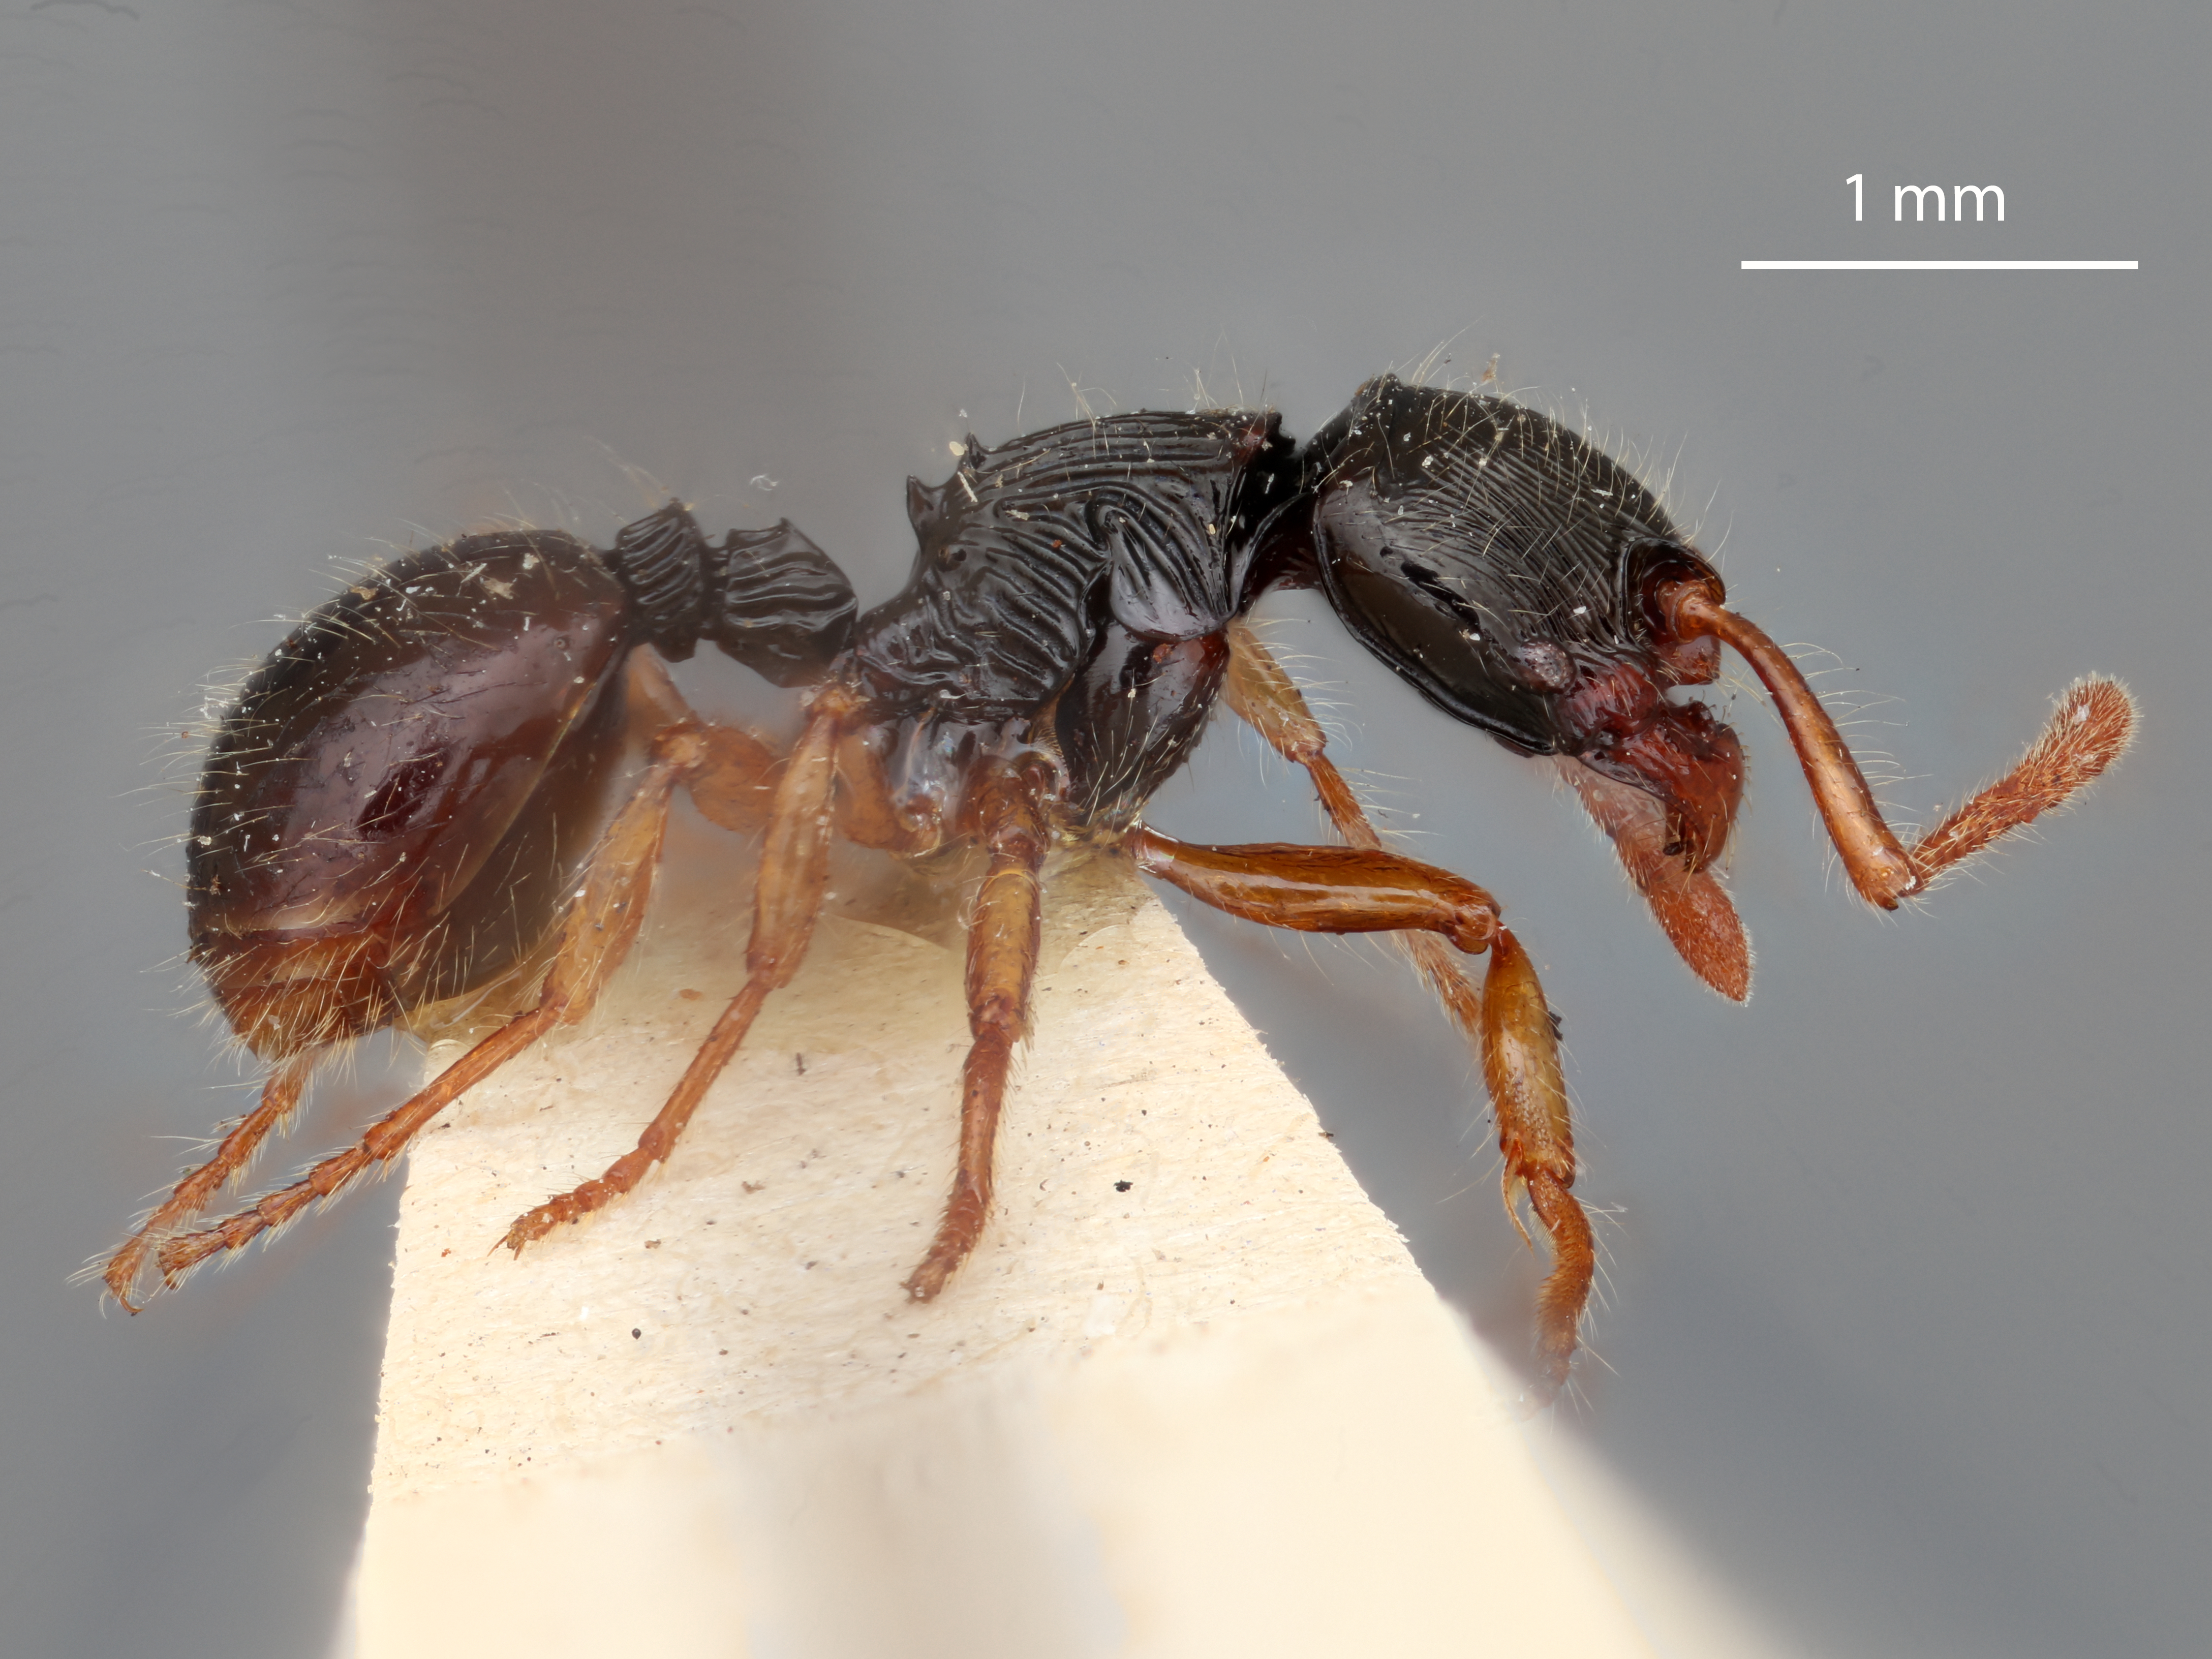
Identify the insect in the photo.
Archaeomyrmex cacabau
